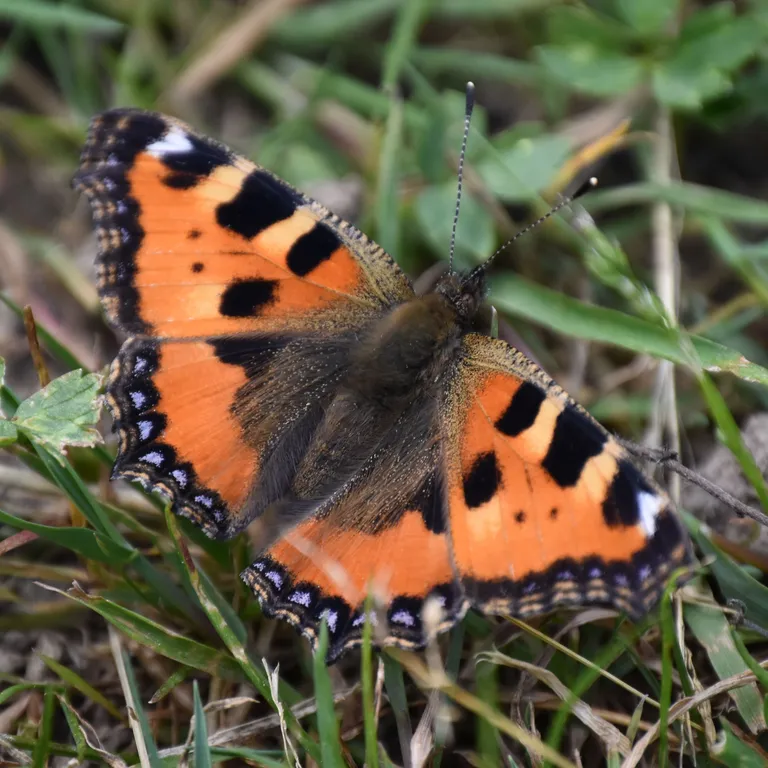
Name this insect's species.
Aglais urticae
